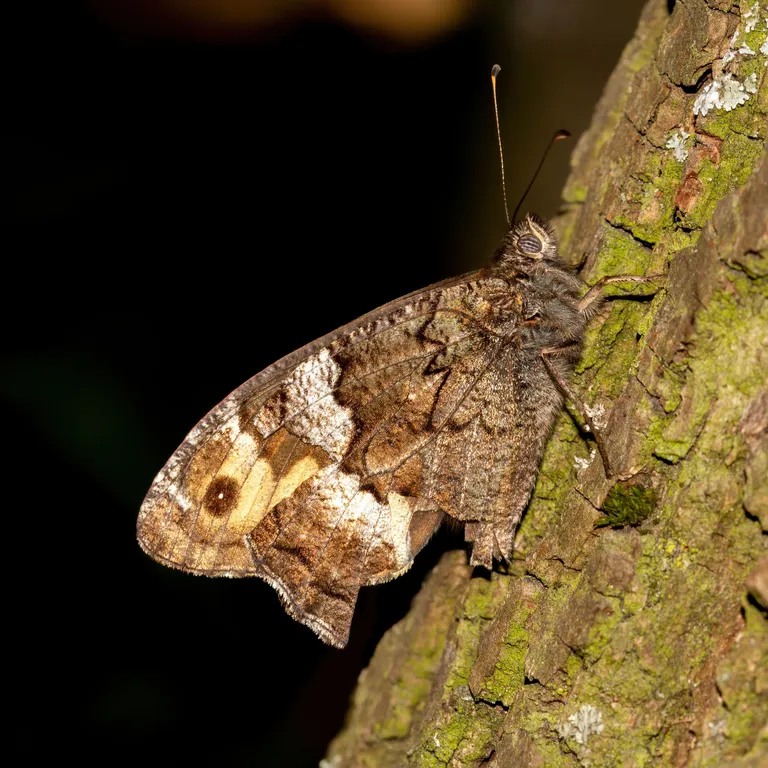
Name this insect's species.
Hipparchia fagi
